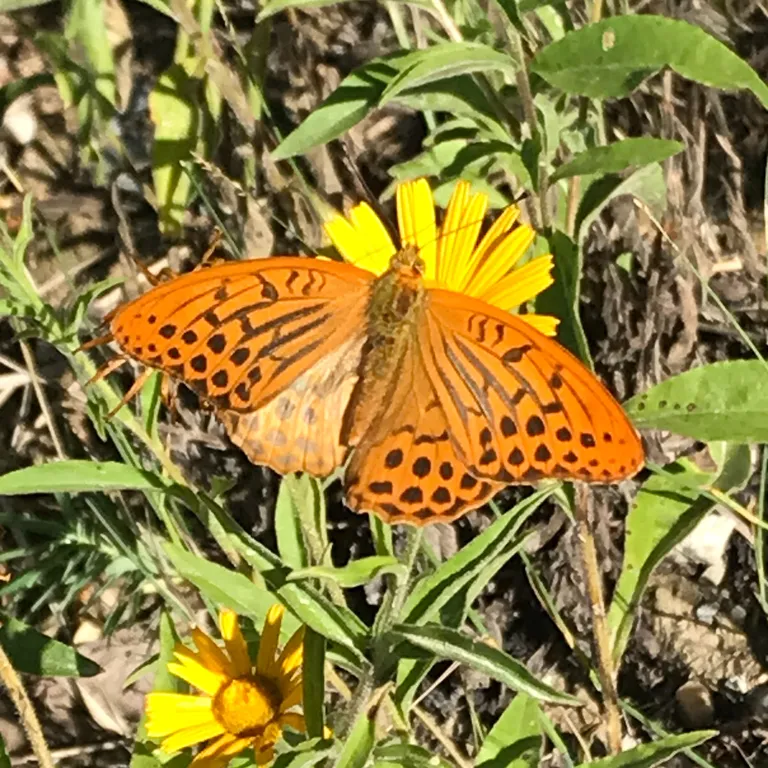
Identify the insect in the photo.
Argynnis paphia
